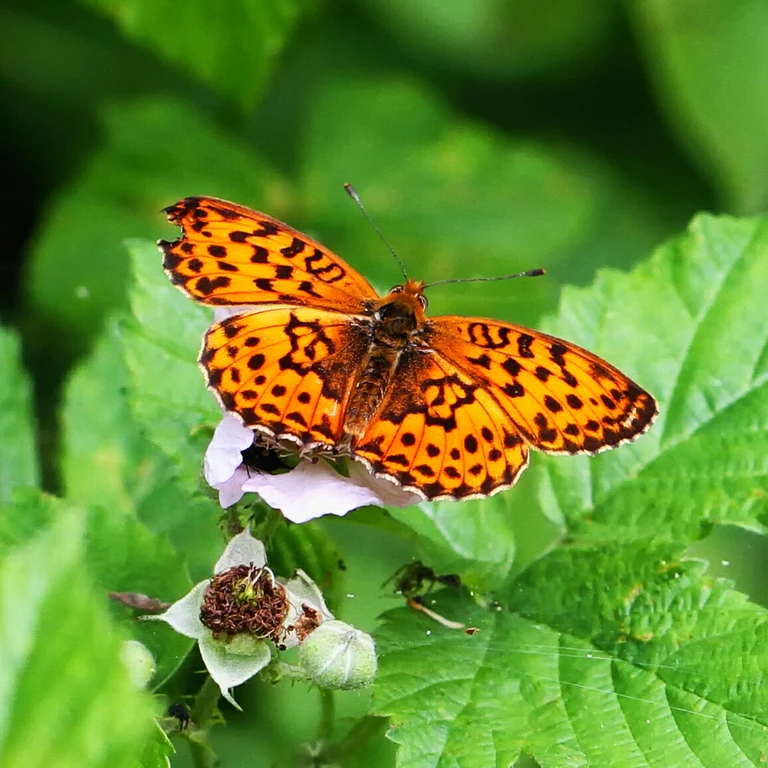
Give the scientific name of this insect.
Brenthis daphne
